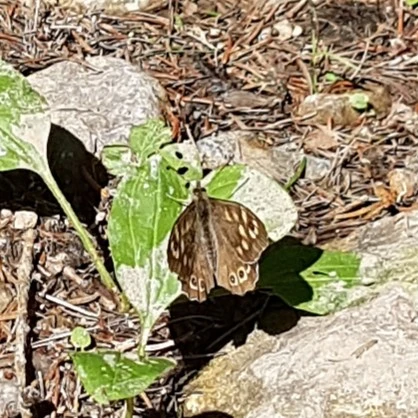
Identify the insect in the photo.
Pararge aegeria
